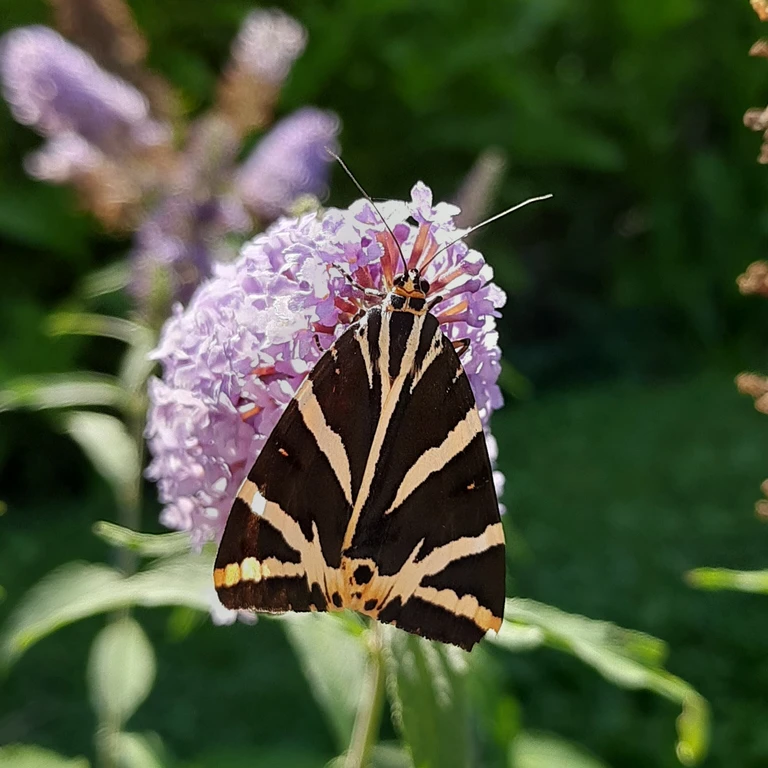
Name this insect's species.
Euplagia quadripunctaria
